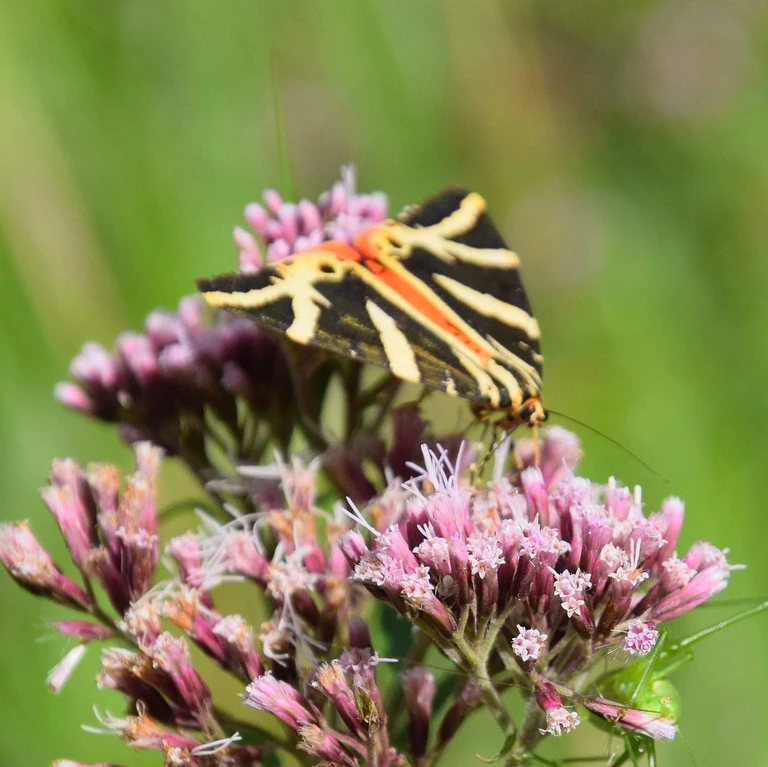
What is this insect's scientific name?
Euplagia quadripunctaria
